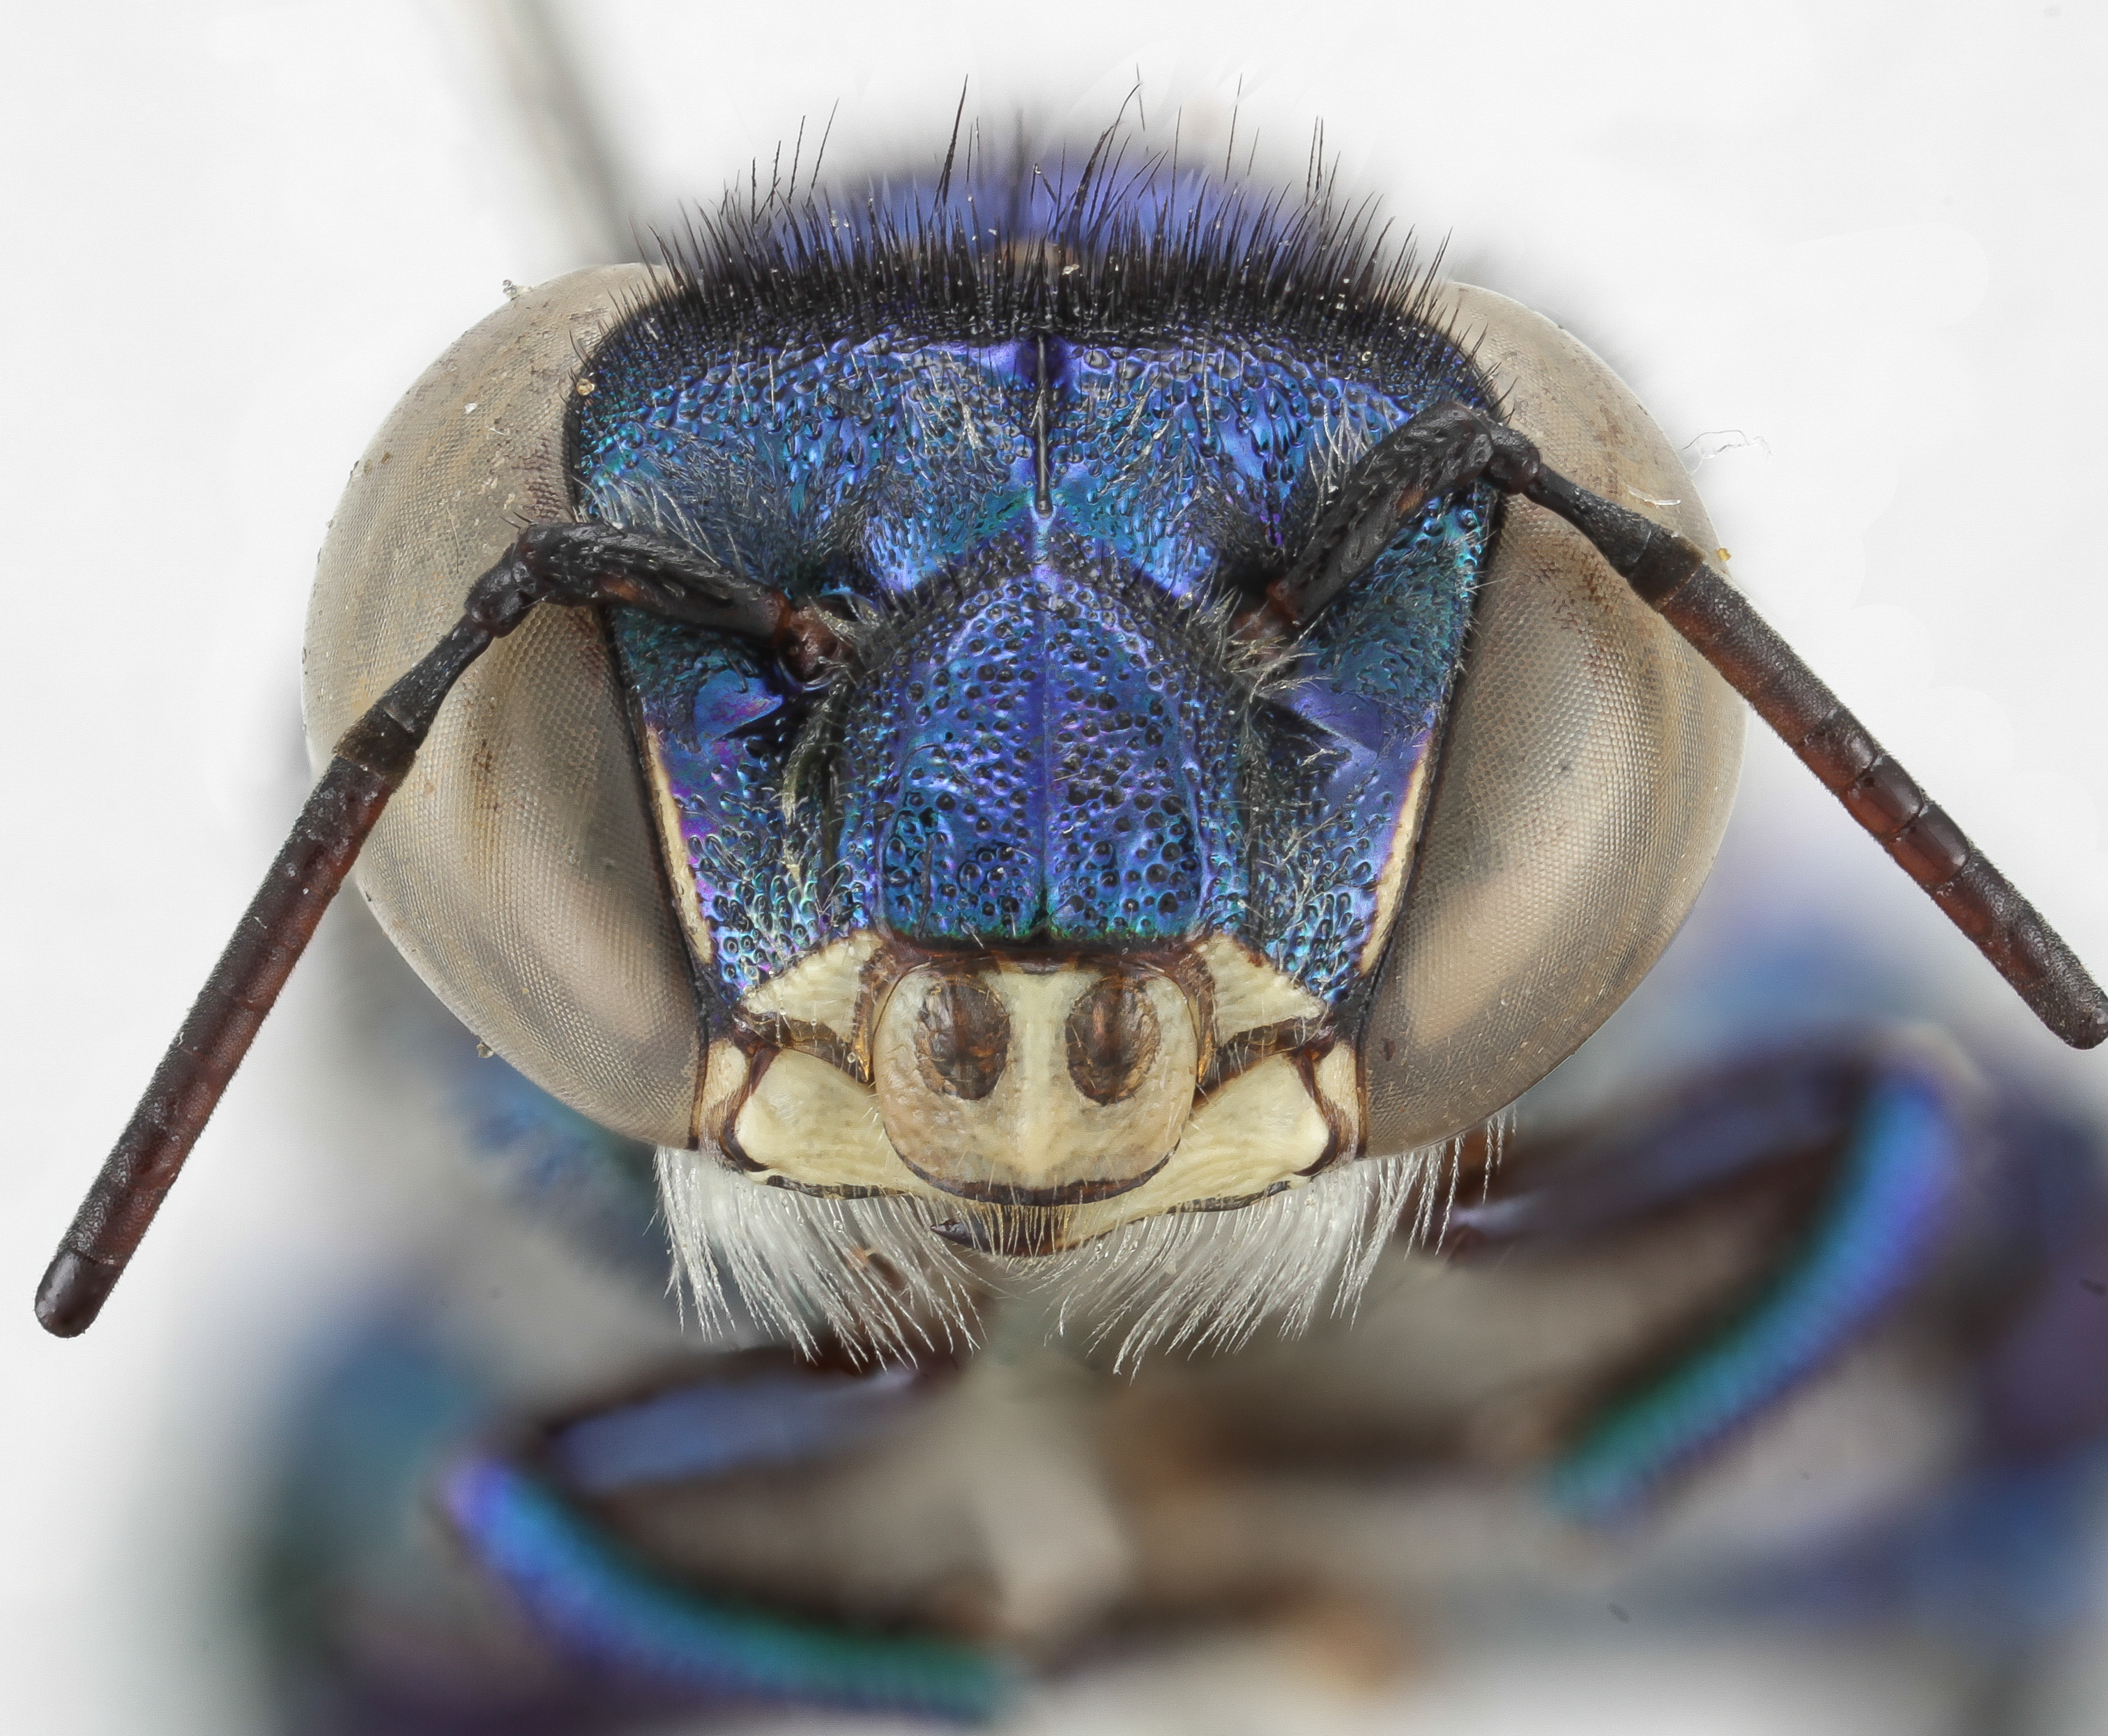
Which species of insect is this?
Euglossa analis
